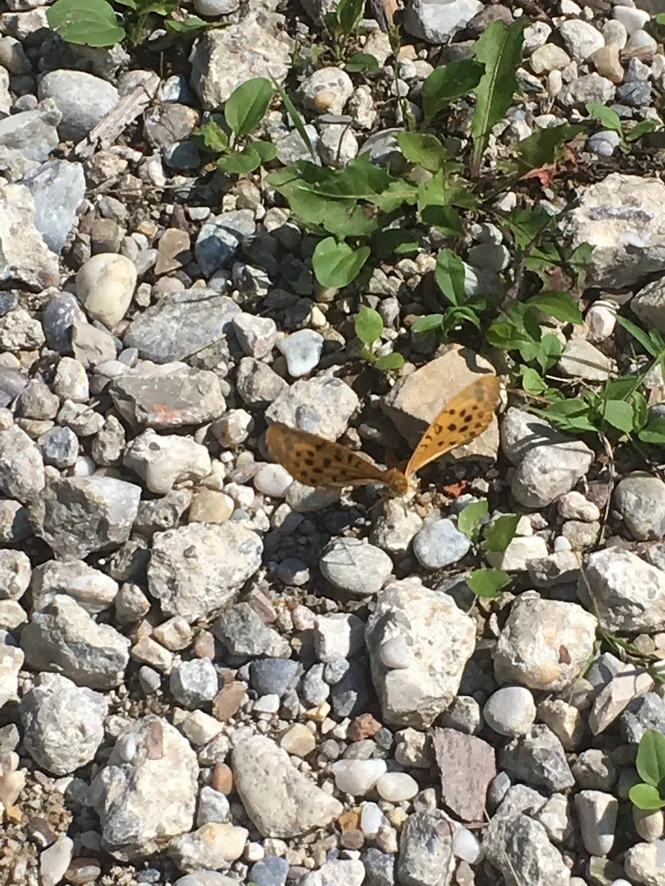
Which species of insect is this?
Argynnis paphia
